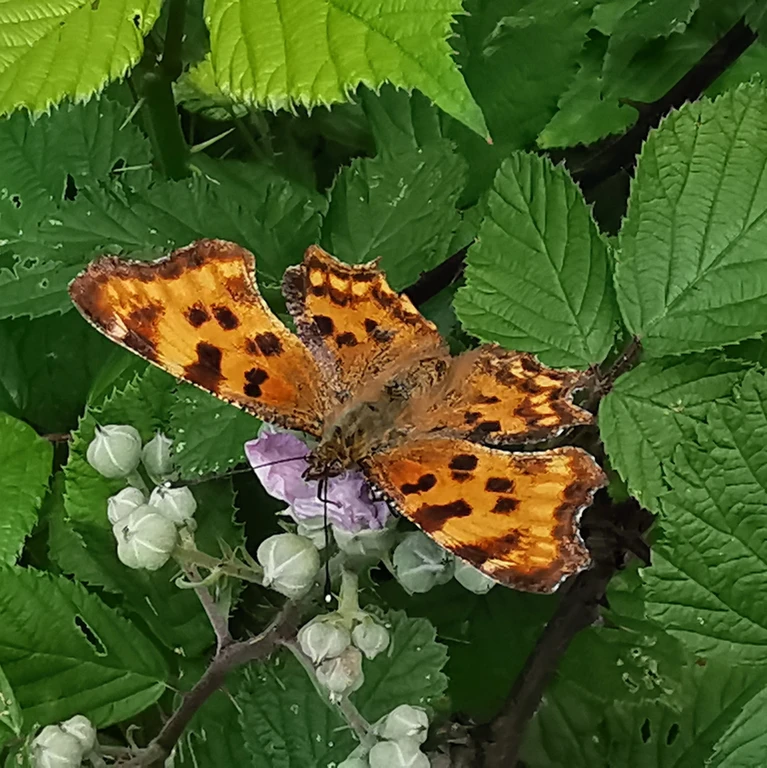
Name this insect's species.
Polygonia c-album
